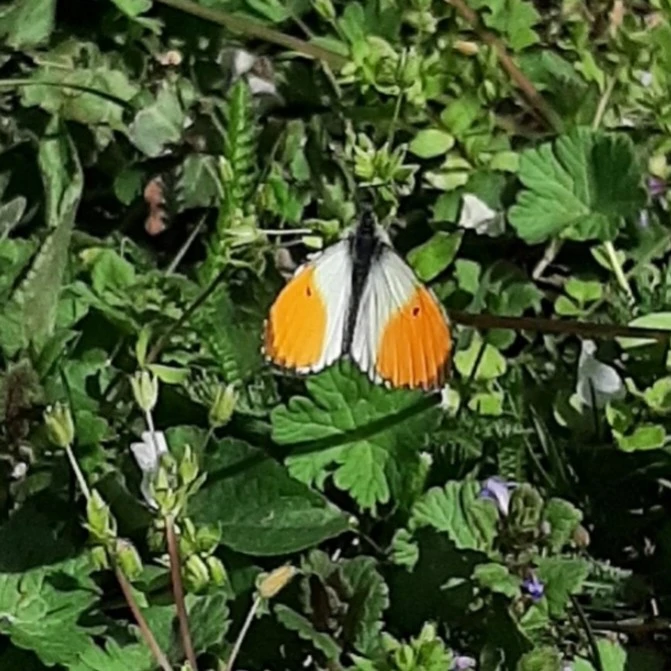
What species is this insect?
Anthocharis cardamines
